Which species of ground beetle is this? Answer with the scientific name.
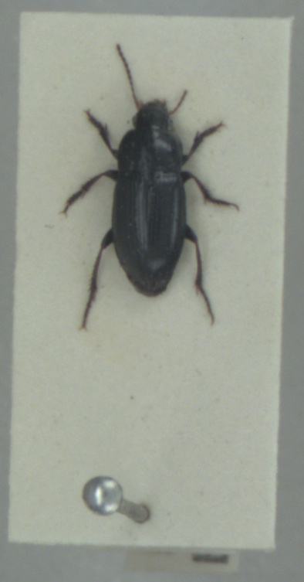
Harpalus anxius
